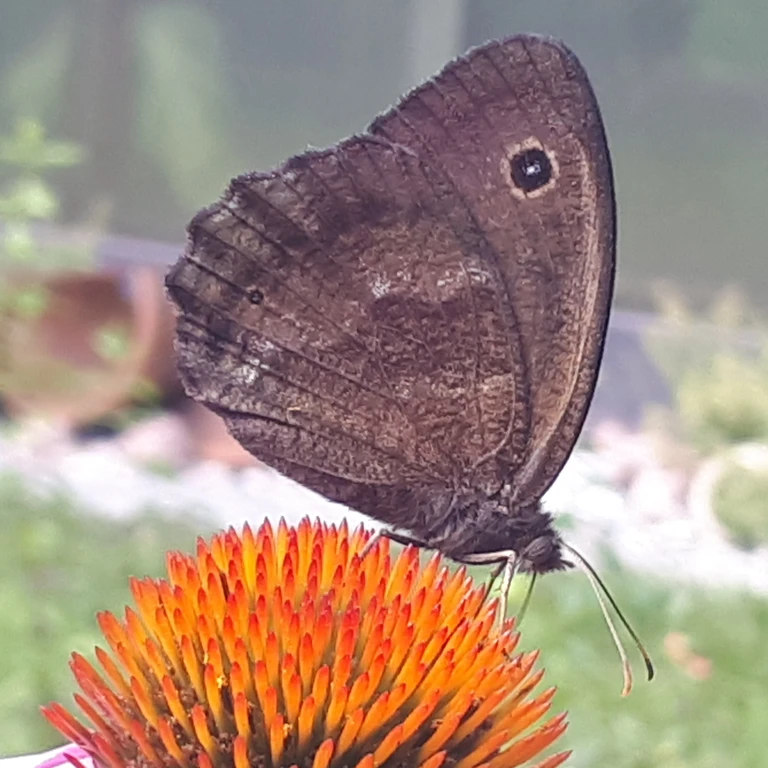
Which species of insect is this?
Minois dryas
